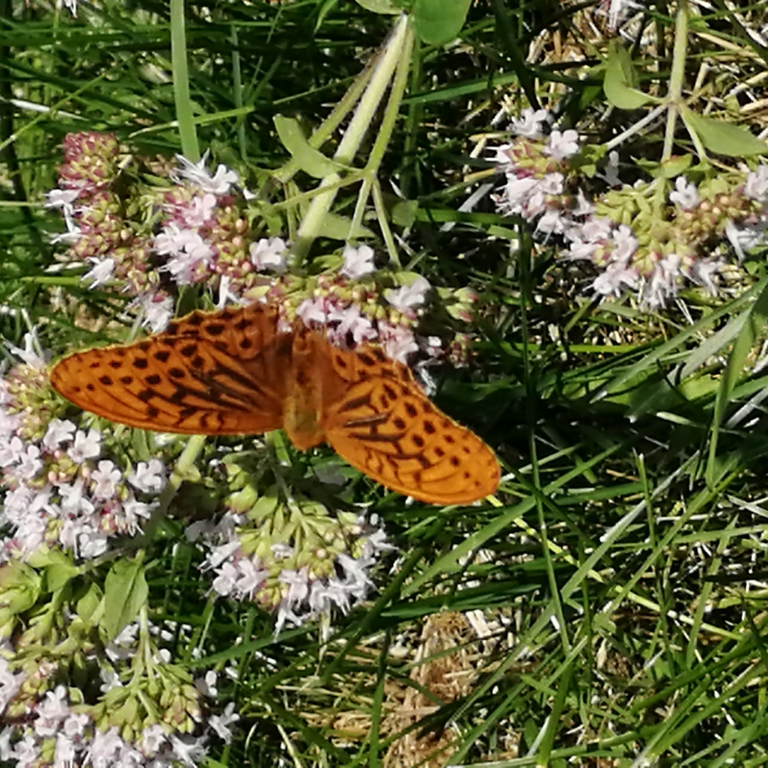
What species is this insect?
Argynnis paphia
